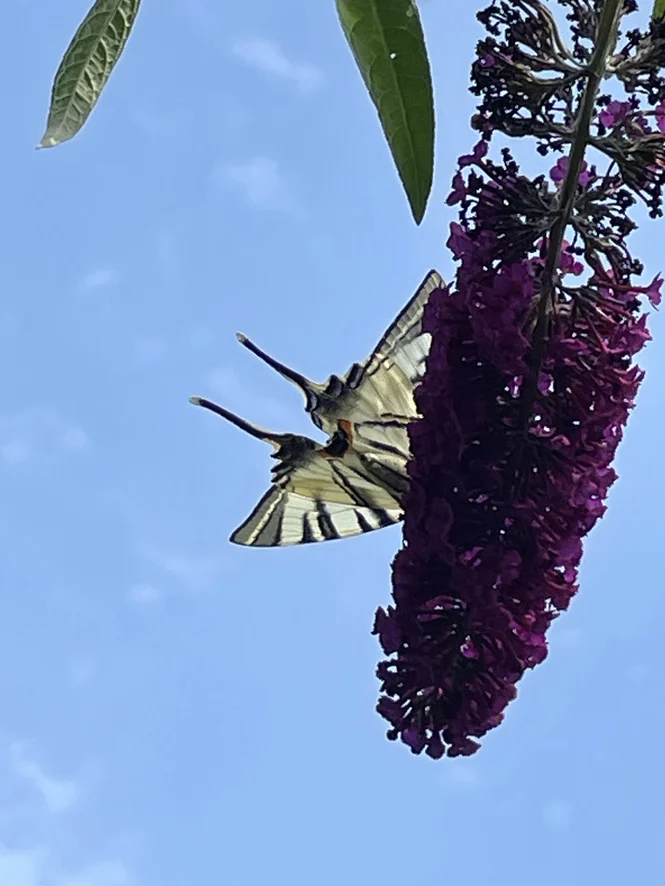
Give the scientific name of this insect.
Iphiclides podalirius
